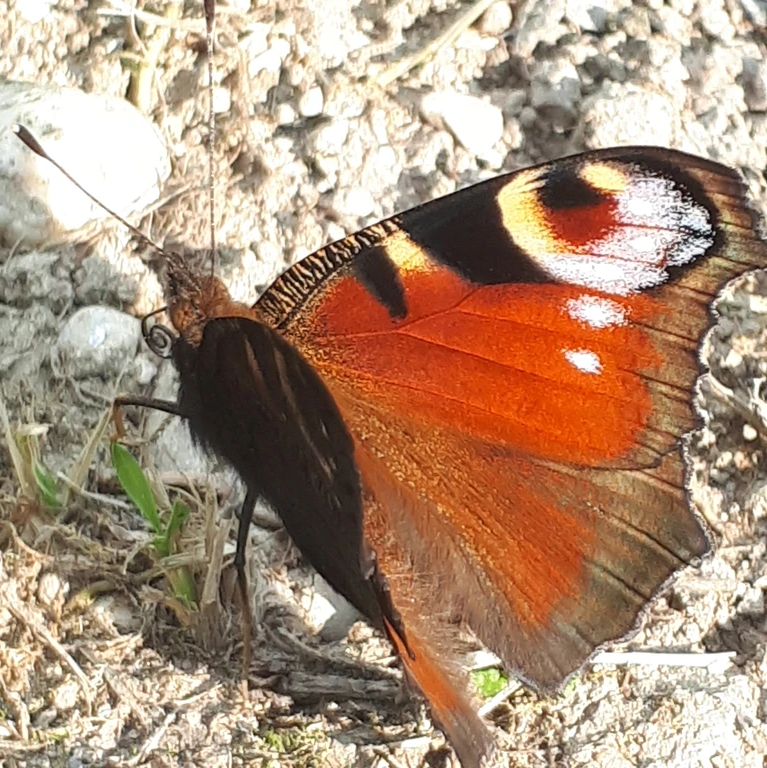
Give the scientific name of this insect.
Aglais io
